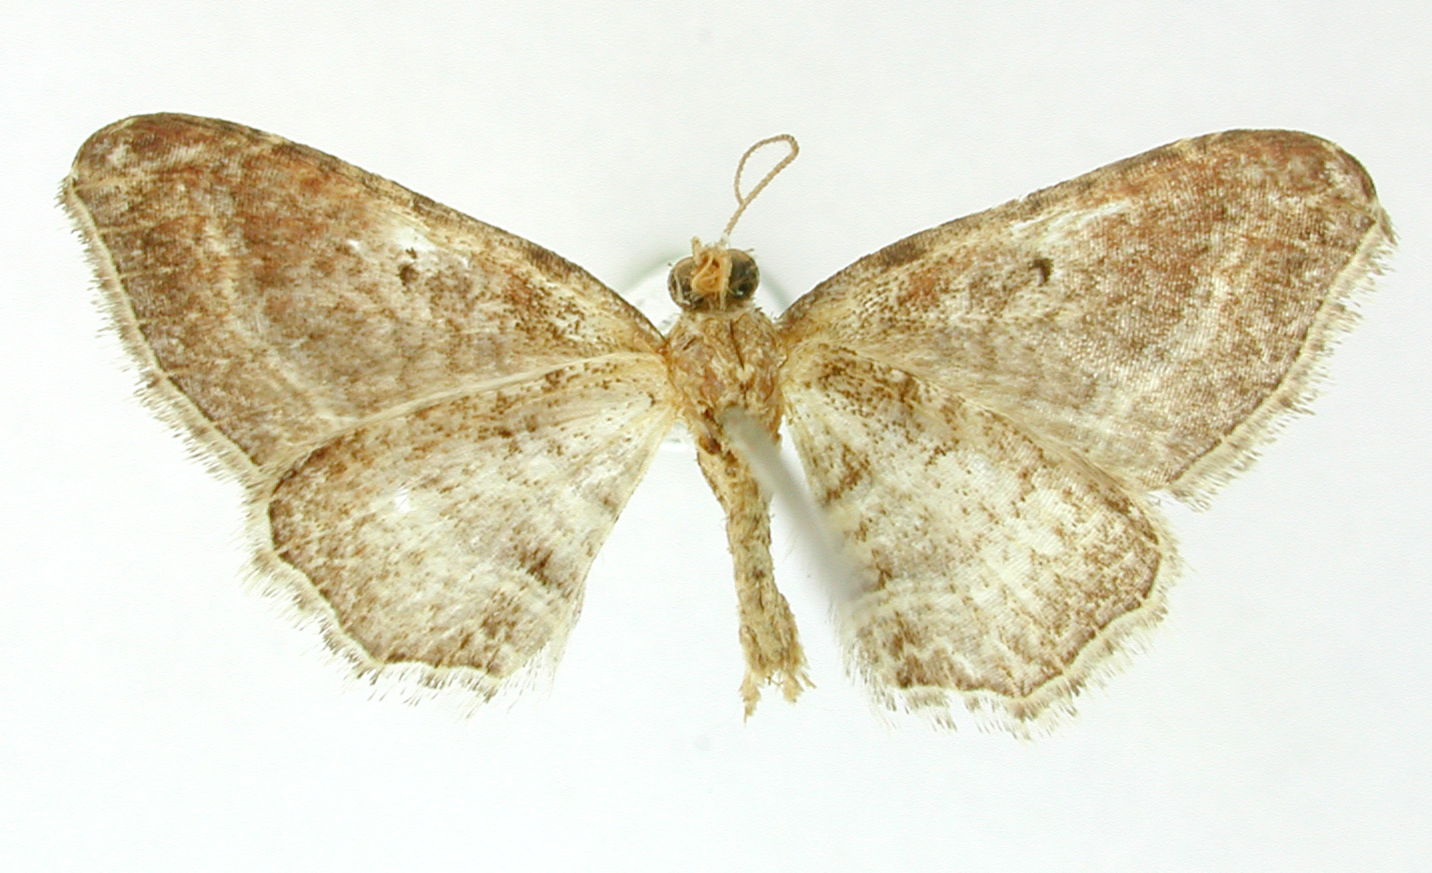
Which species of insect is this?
Phibalapteryx cincta
